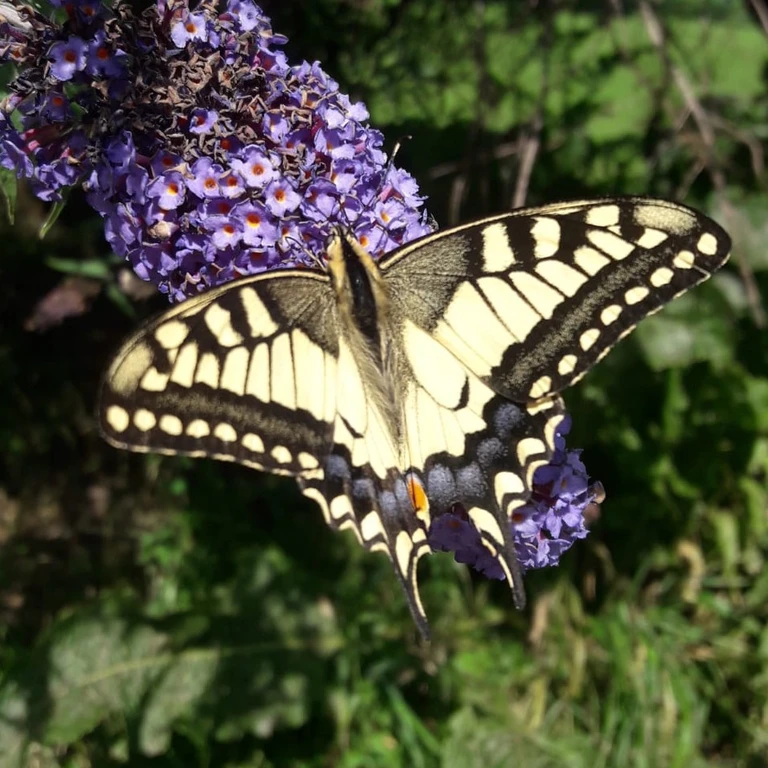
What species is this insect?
Papilio machaon
